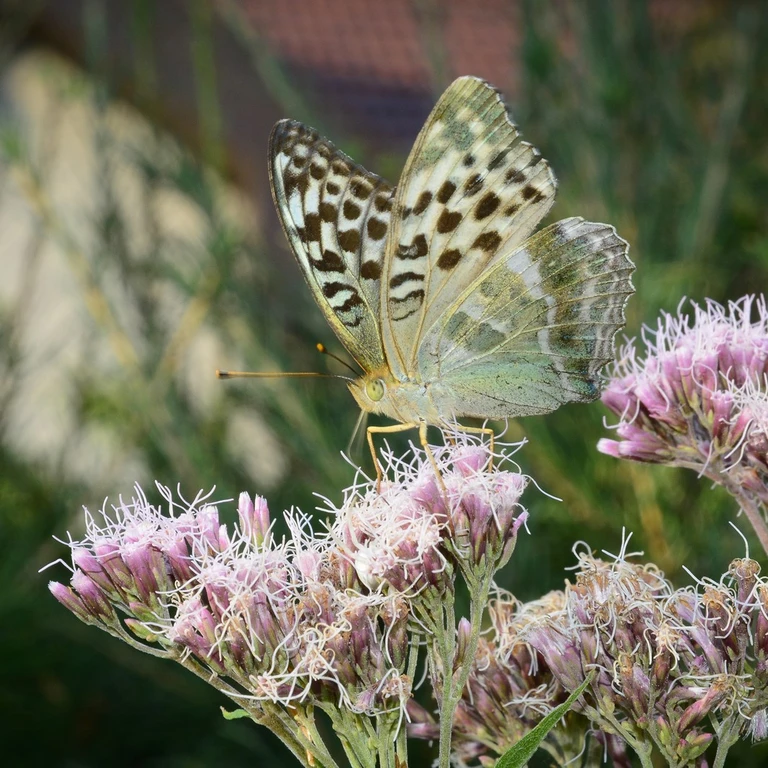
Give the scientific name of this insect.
Argynnis paphia
